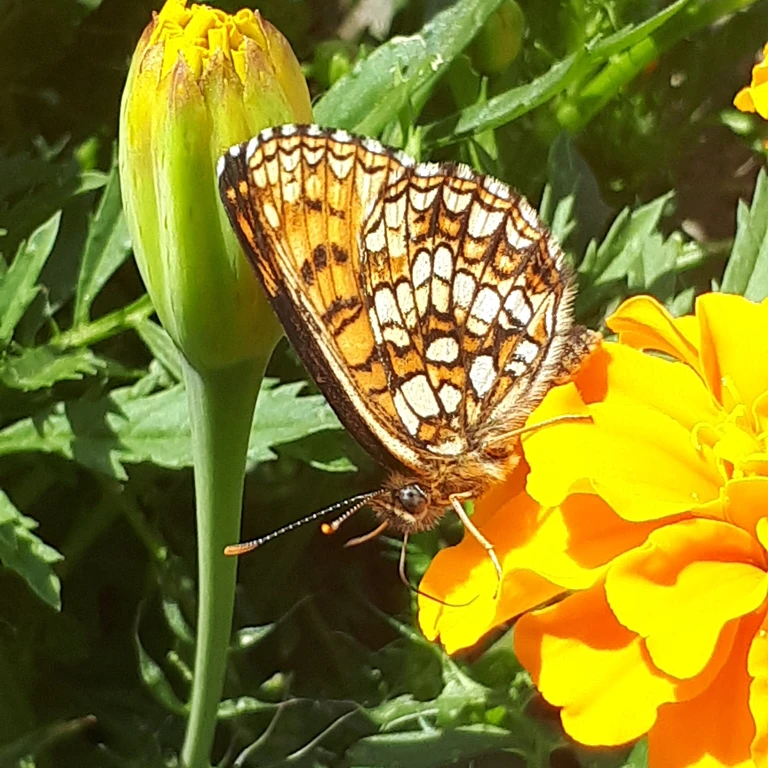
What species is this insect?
Melitaea diamina
